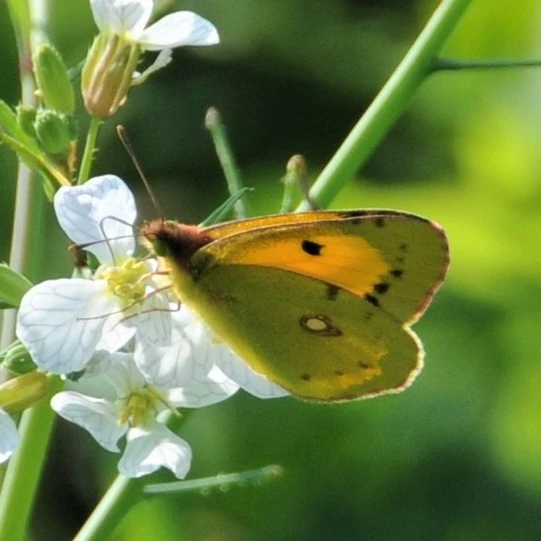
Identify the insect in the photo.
Colias croceus
